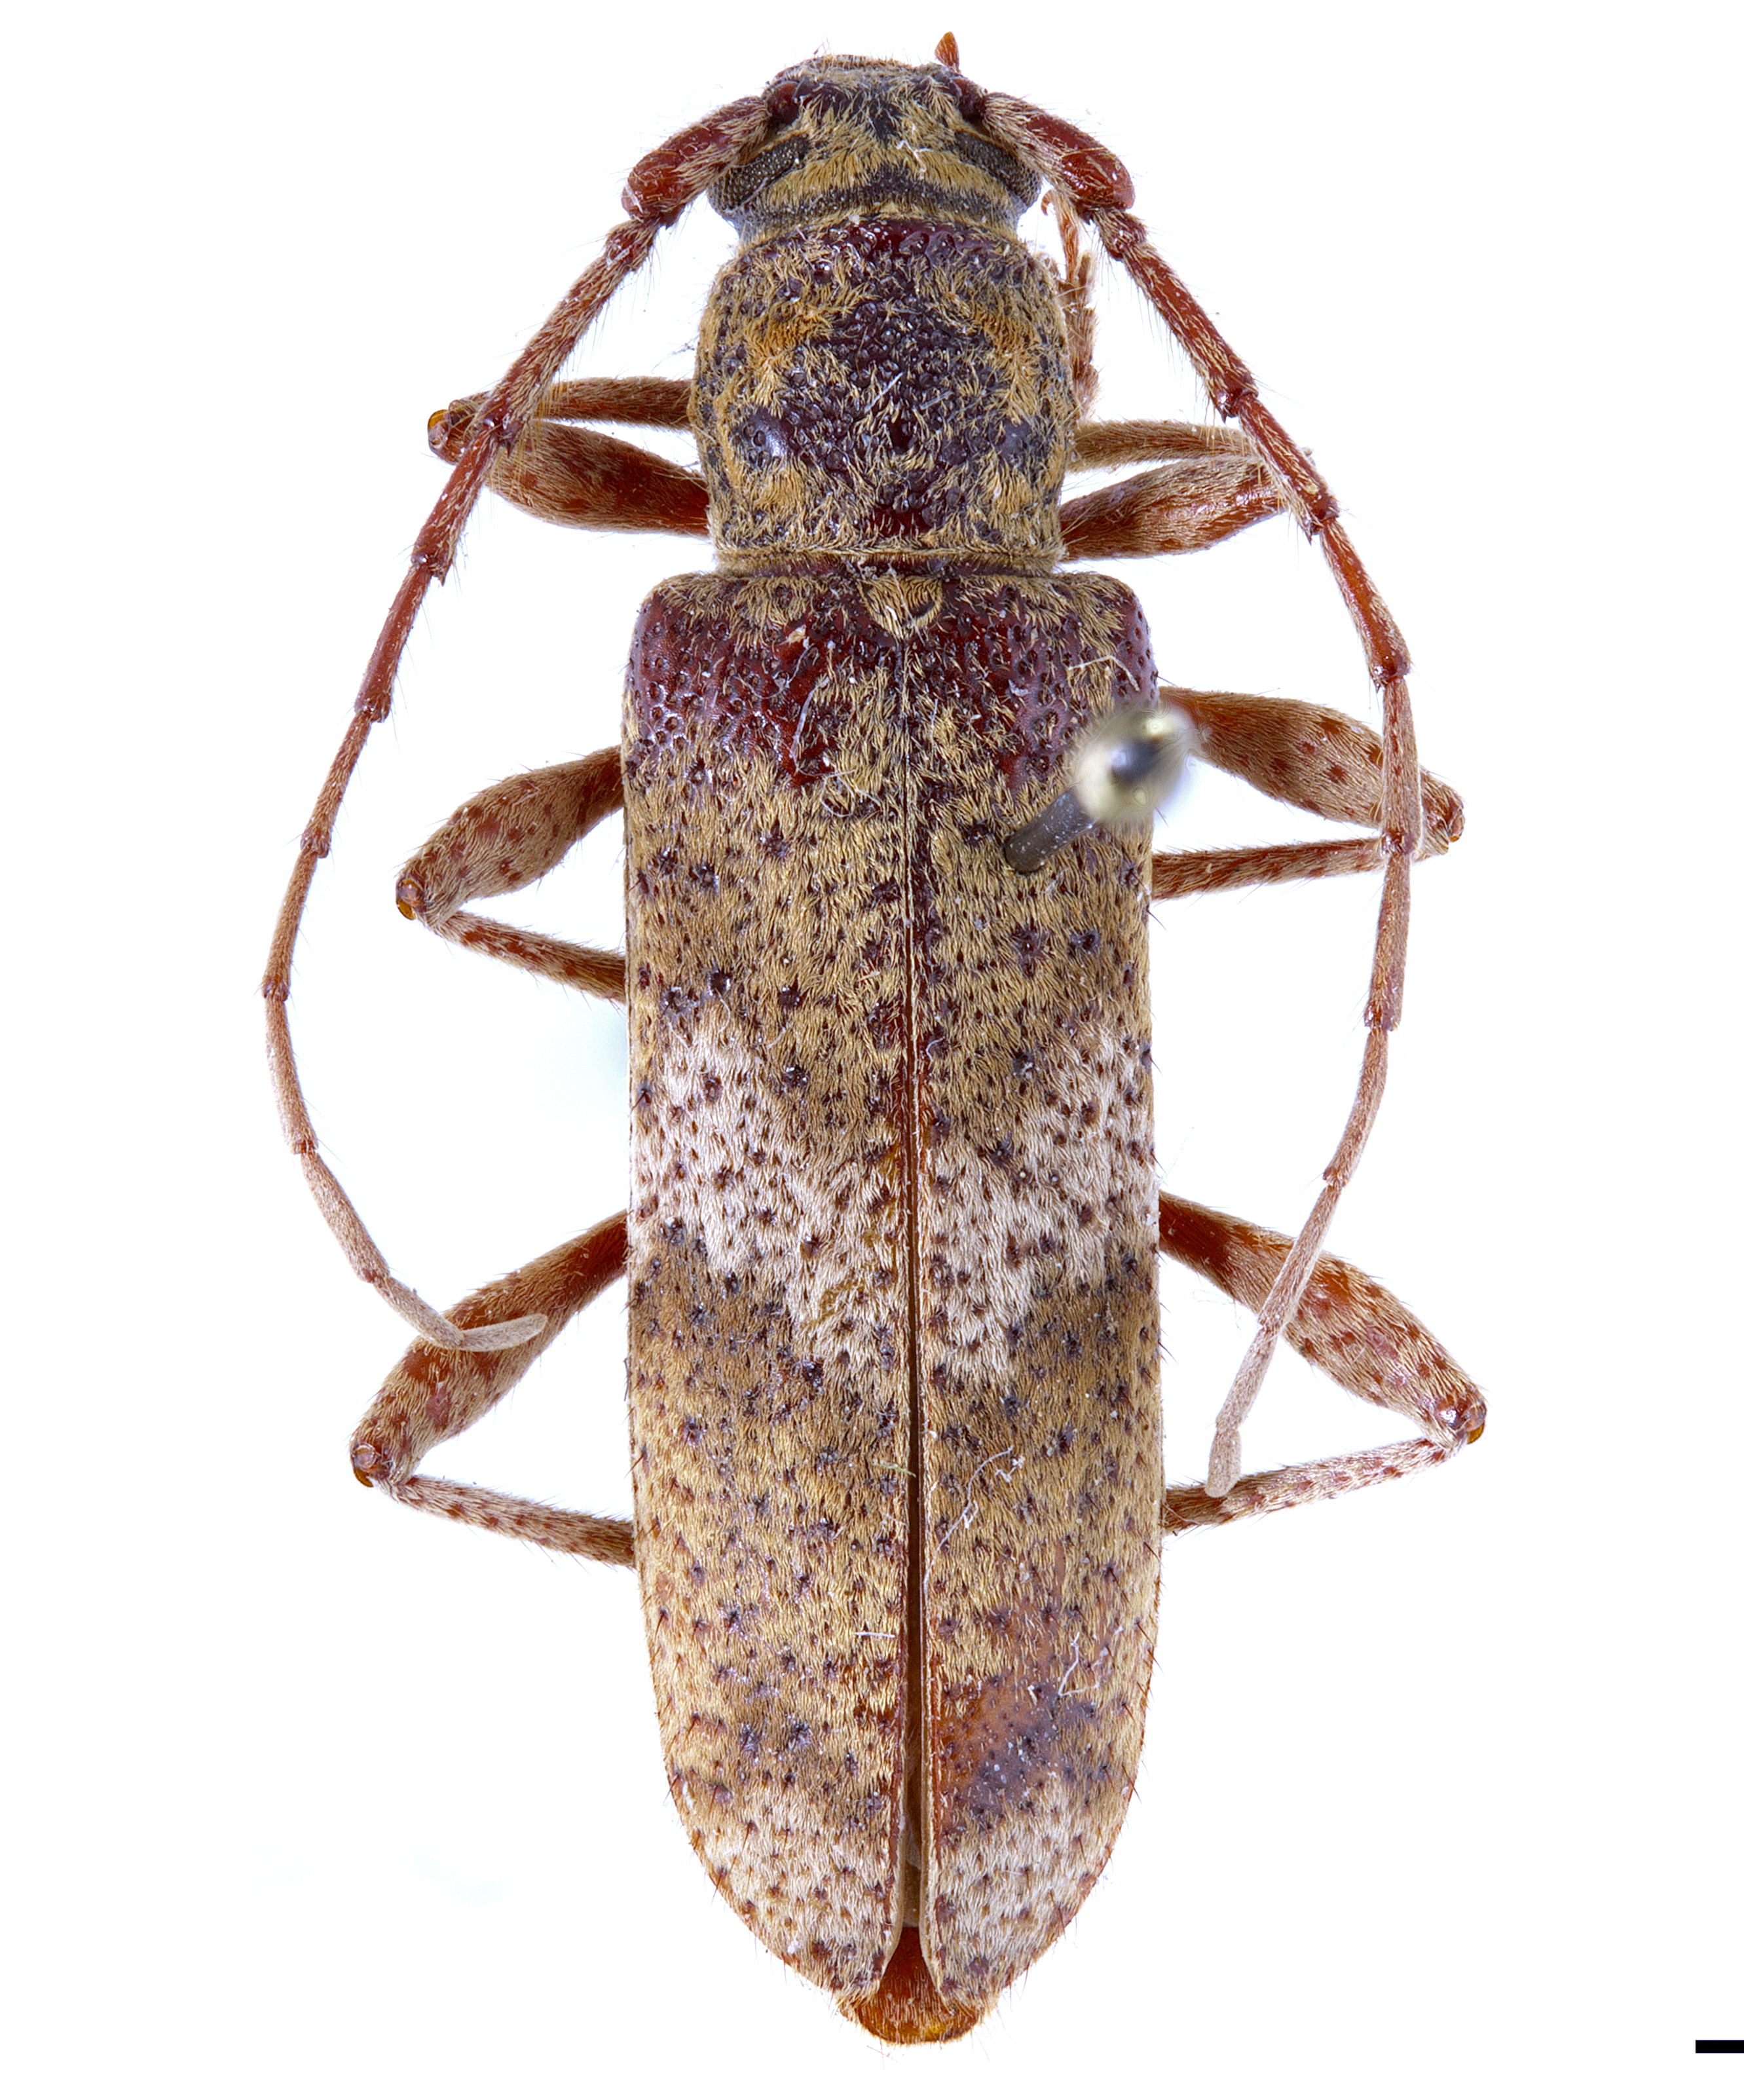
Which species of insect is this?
Cotyachryson inspergatus
